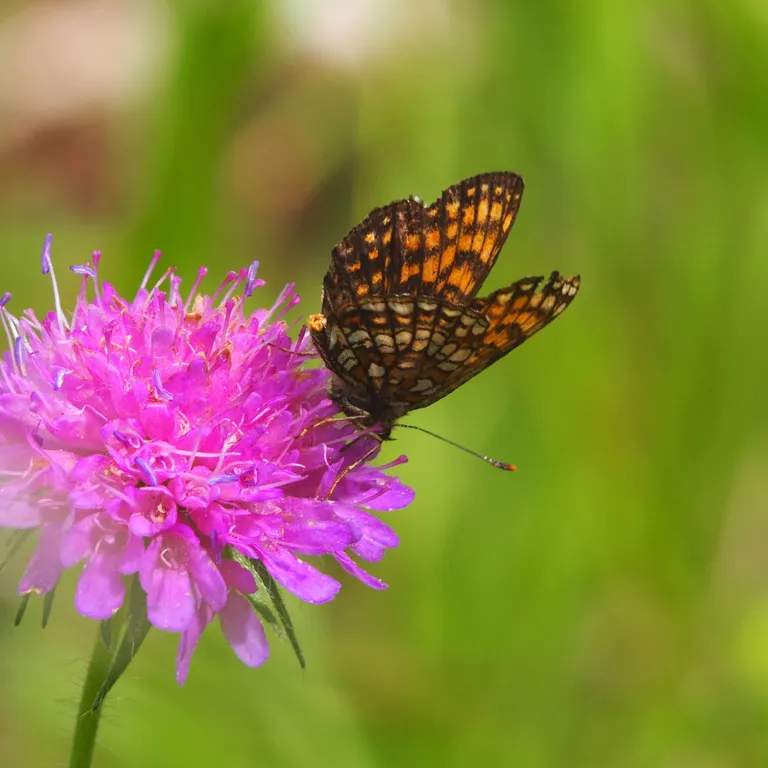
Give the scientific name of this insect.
Melitaea diamina
